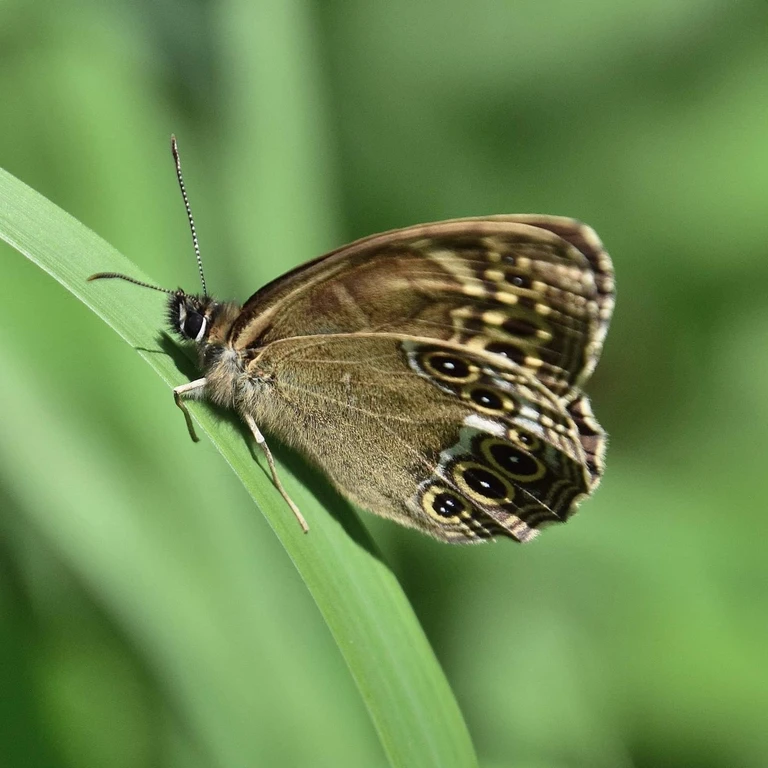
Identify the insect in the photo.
Lopinga achine (also Pararge achine)
